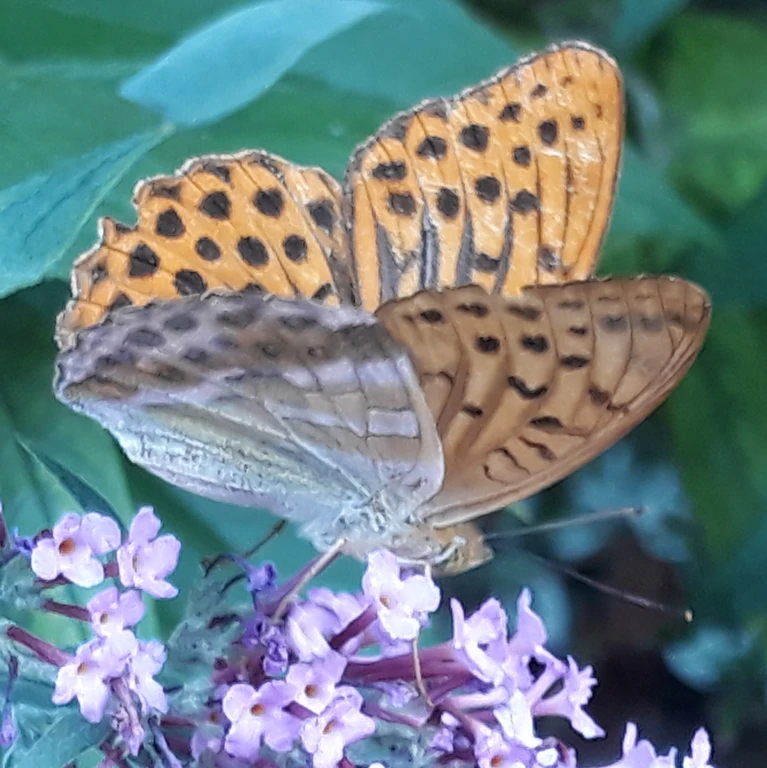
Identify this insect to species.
Argynnis paphia
